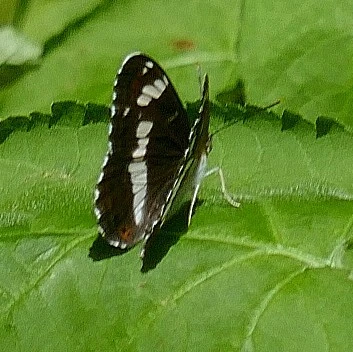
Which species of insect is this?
Limenitis camilla (also Ladoga camilla)
